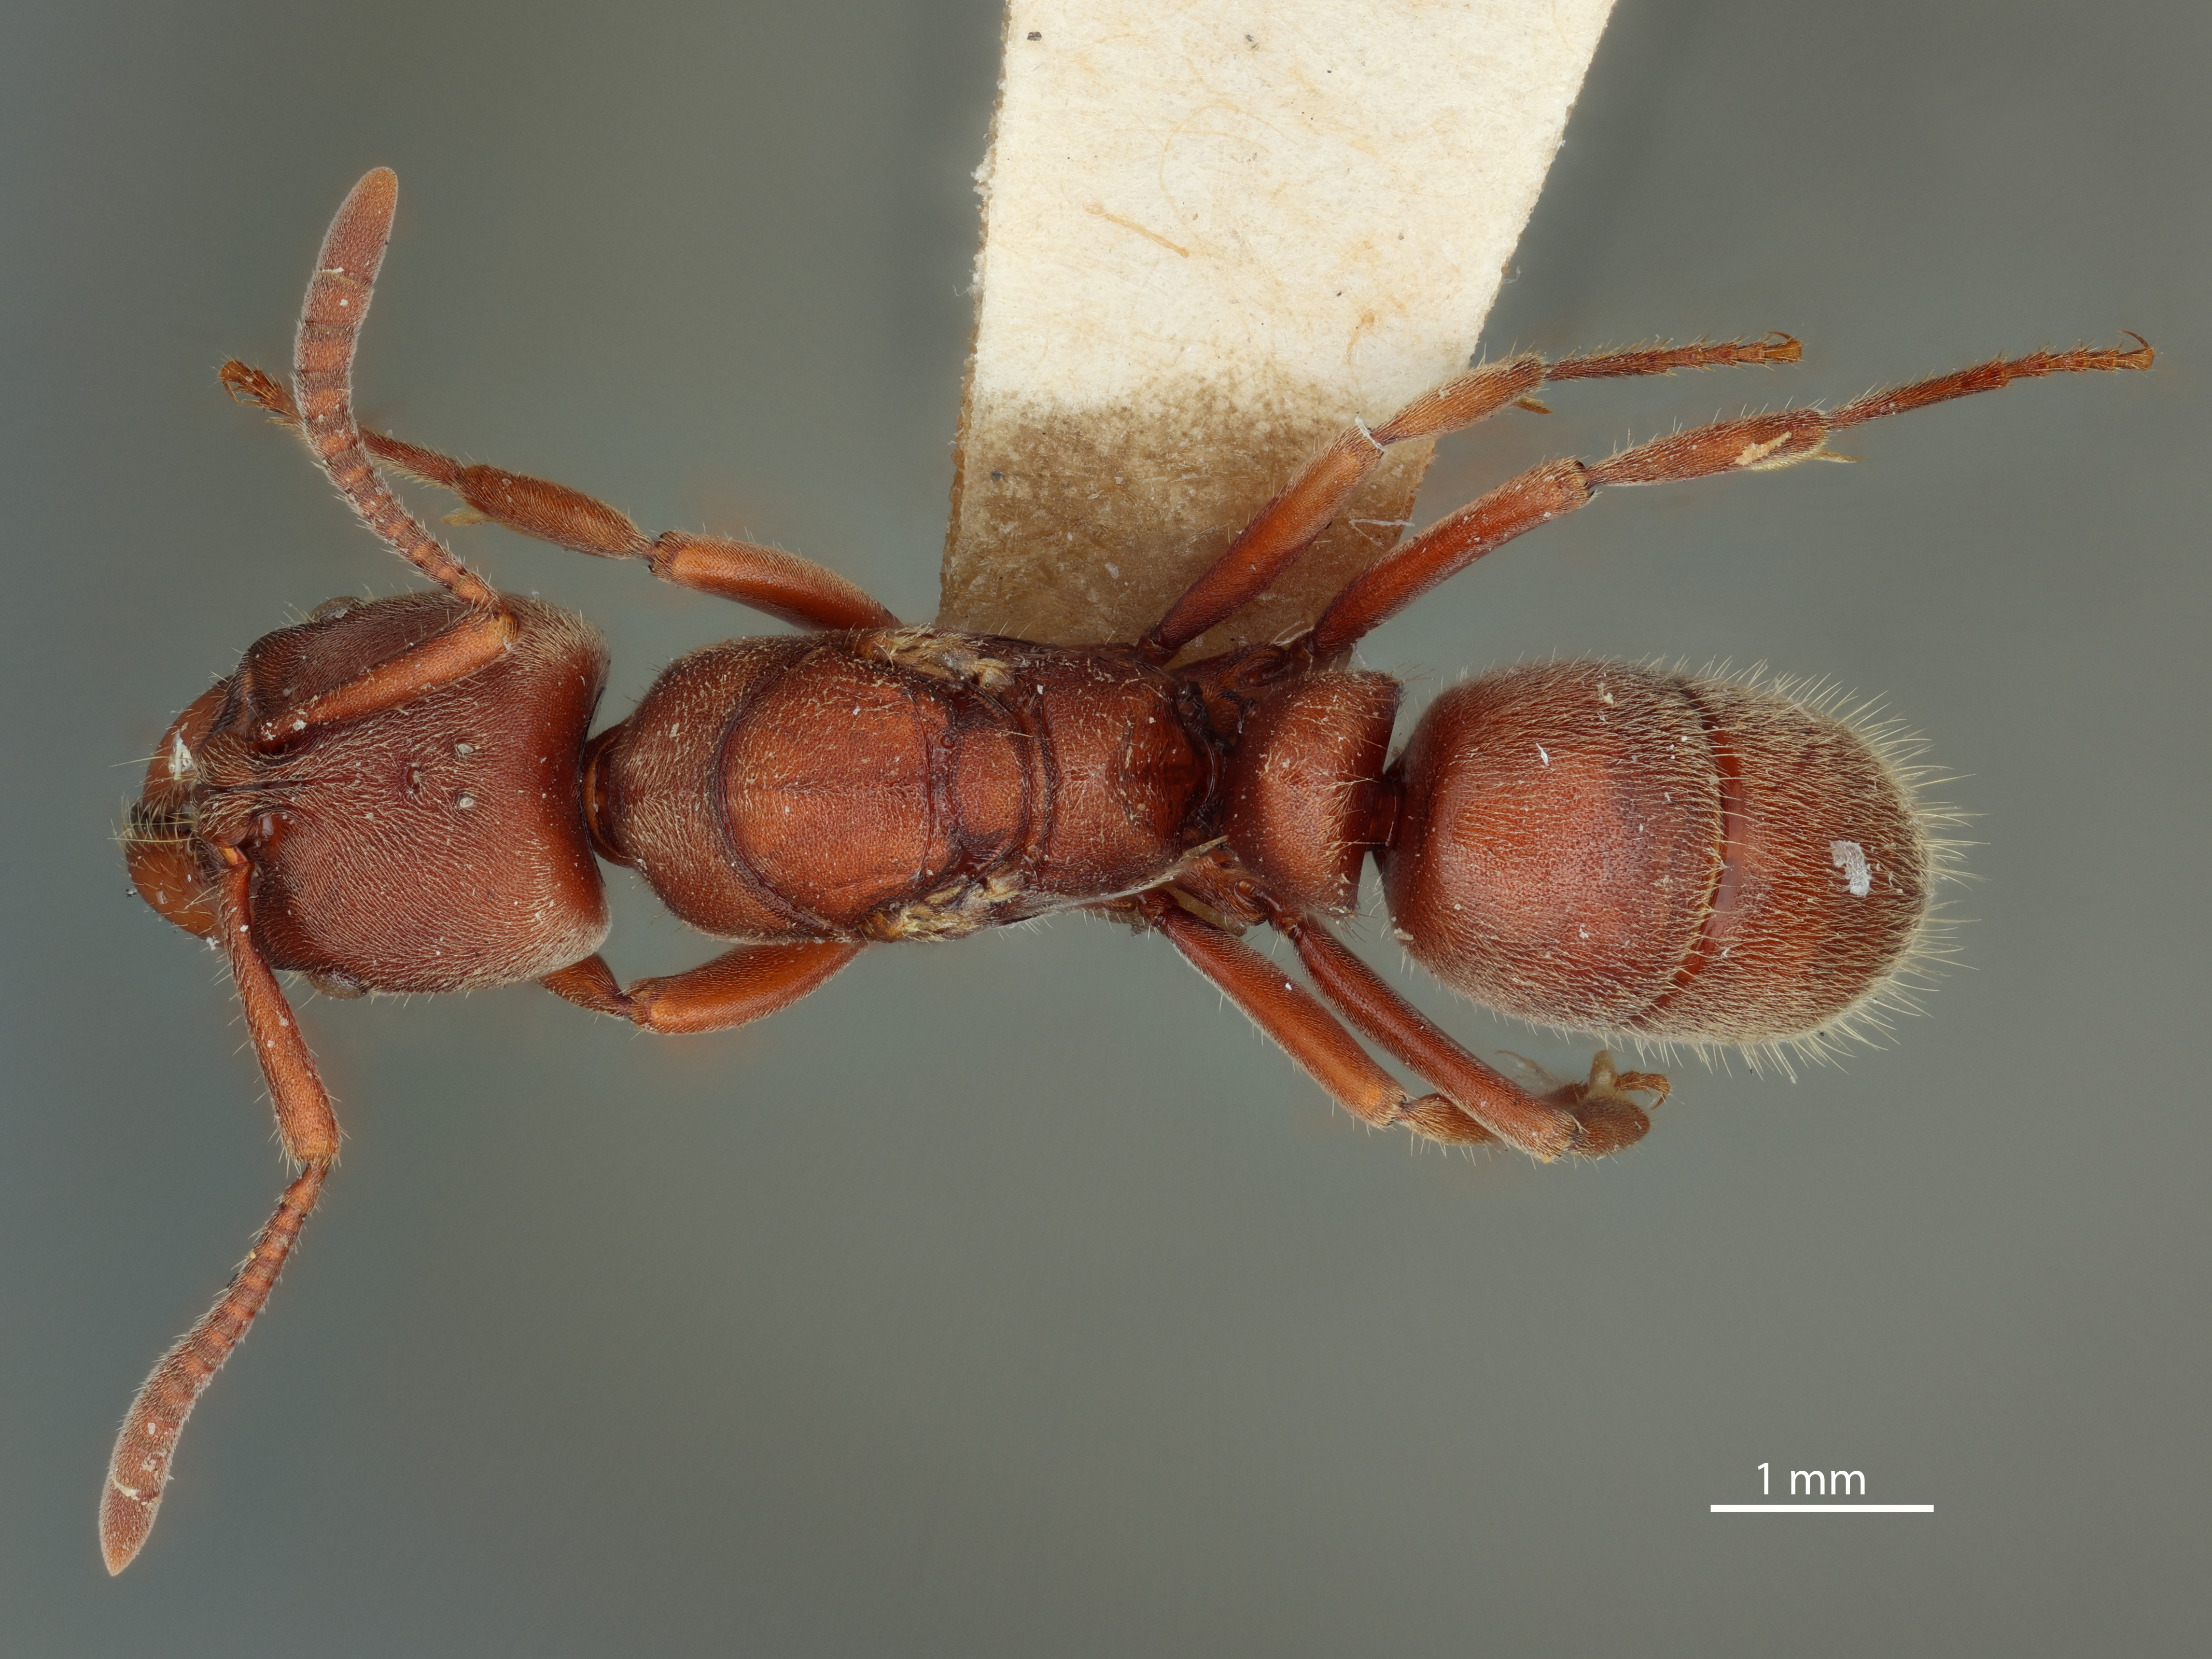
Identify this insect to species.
Pachycondyla breviscapa
